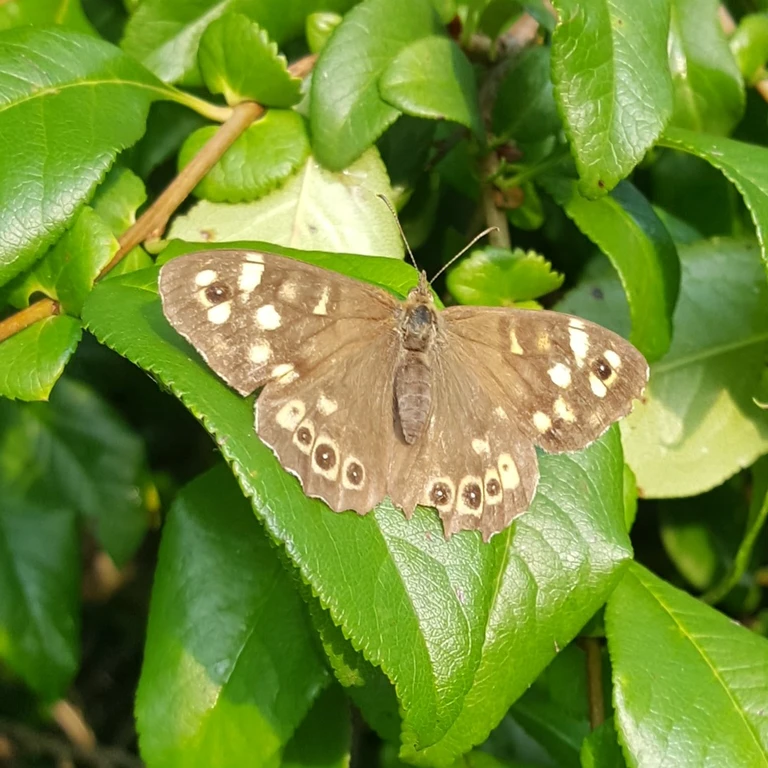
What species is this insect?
Pararge aegeria
